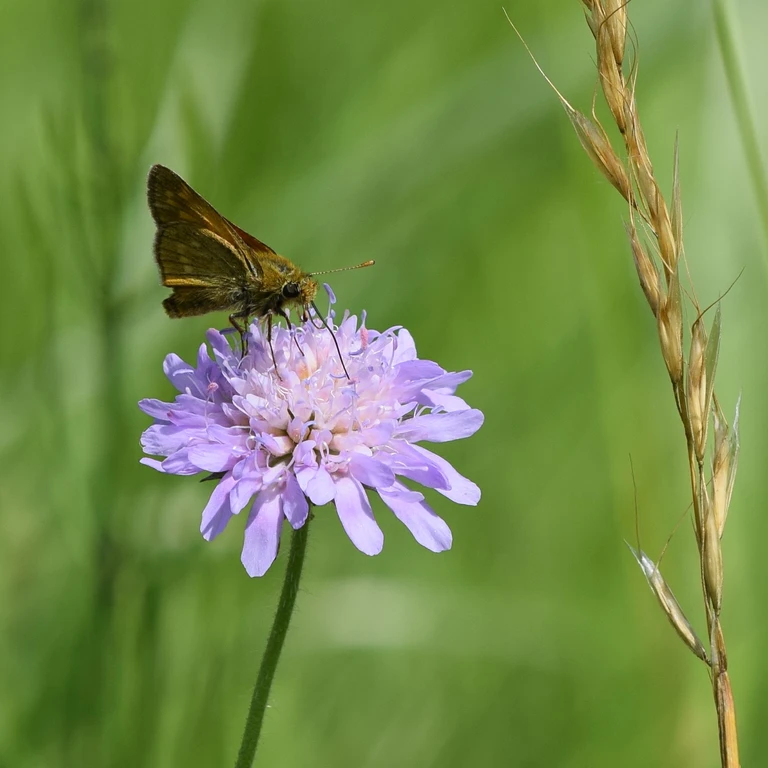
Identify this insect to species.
Ochlodes sylvanus (also Ochlodes venata)
